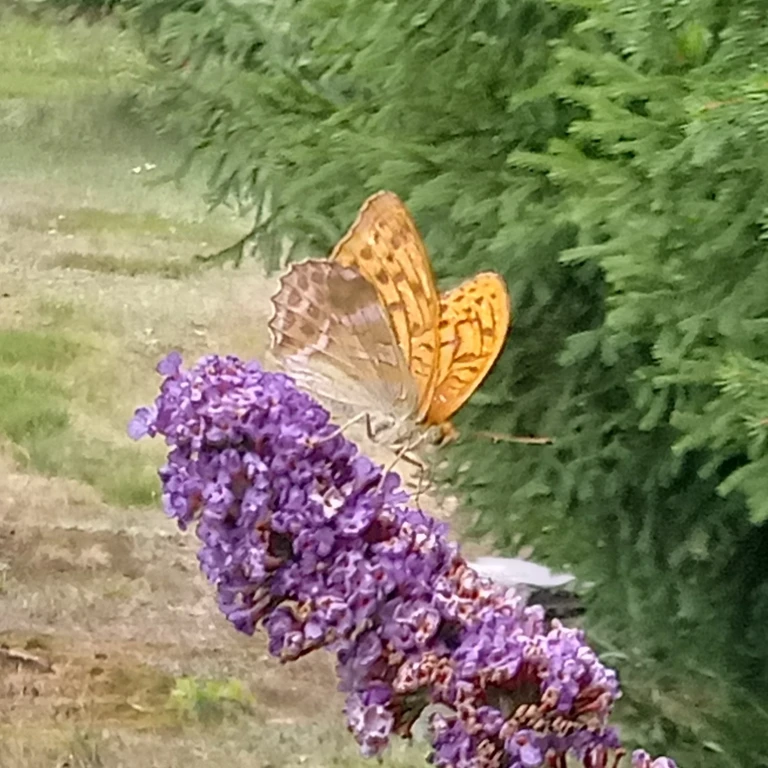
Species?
Argynnis paphia
